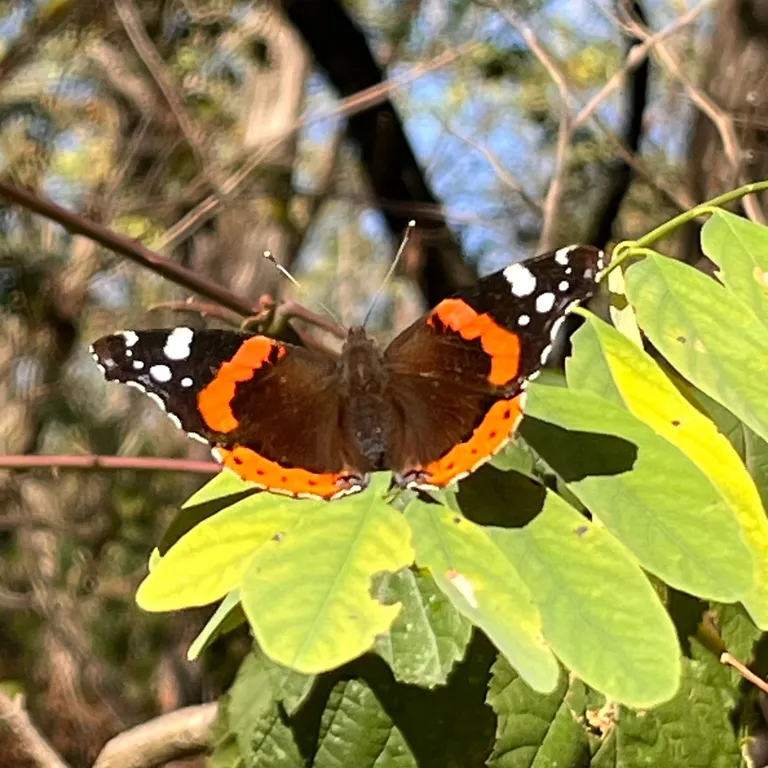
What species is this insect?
Vanessa atalanta
